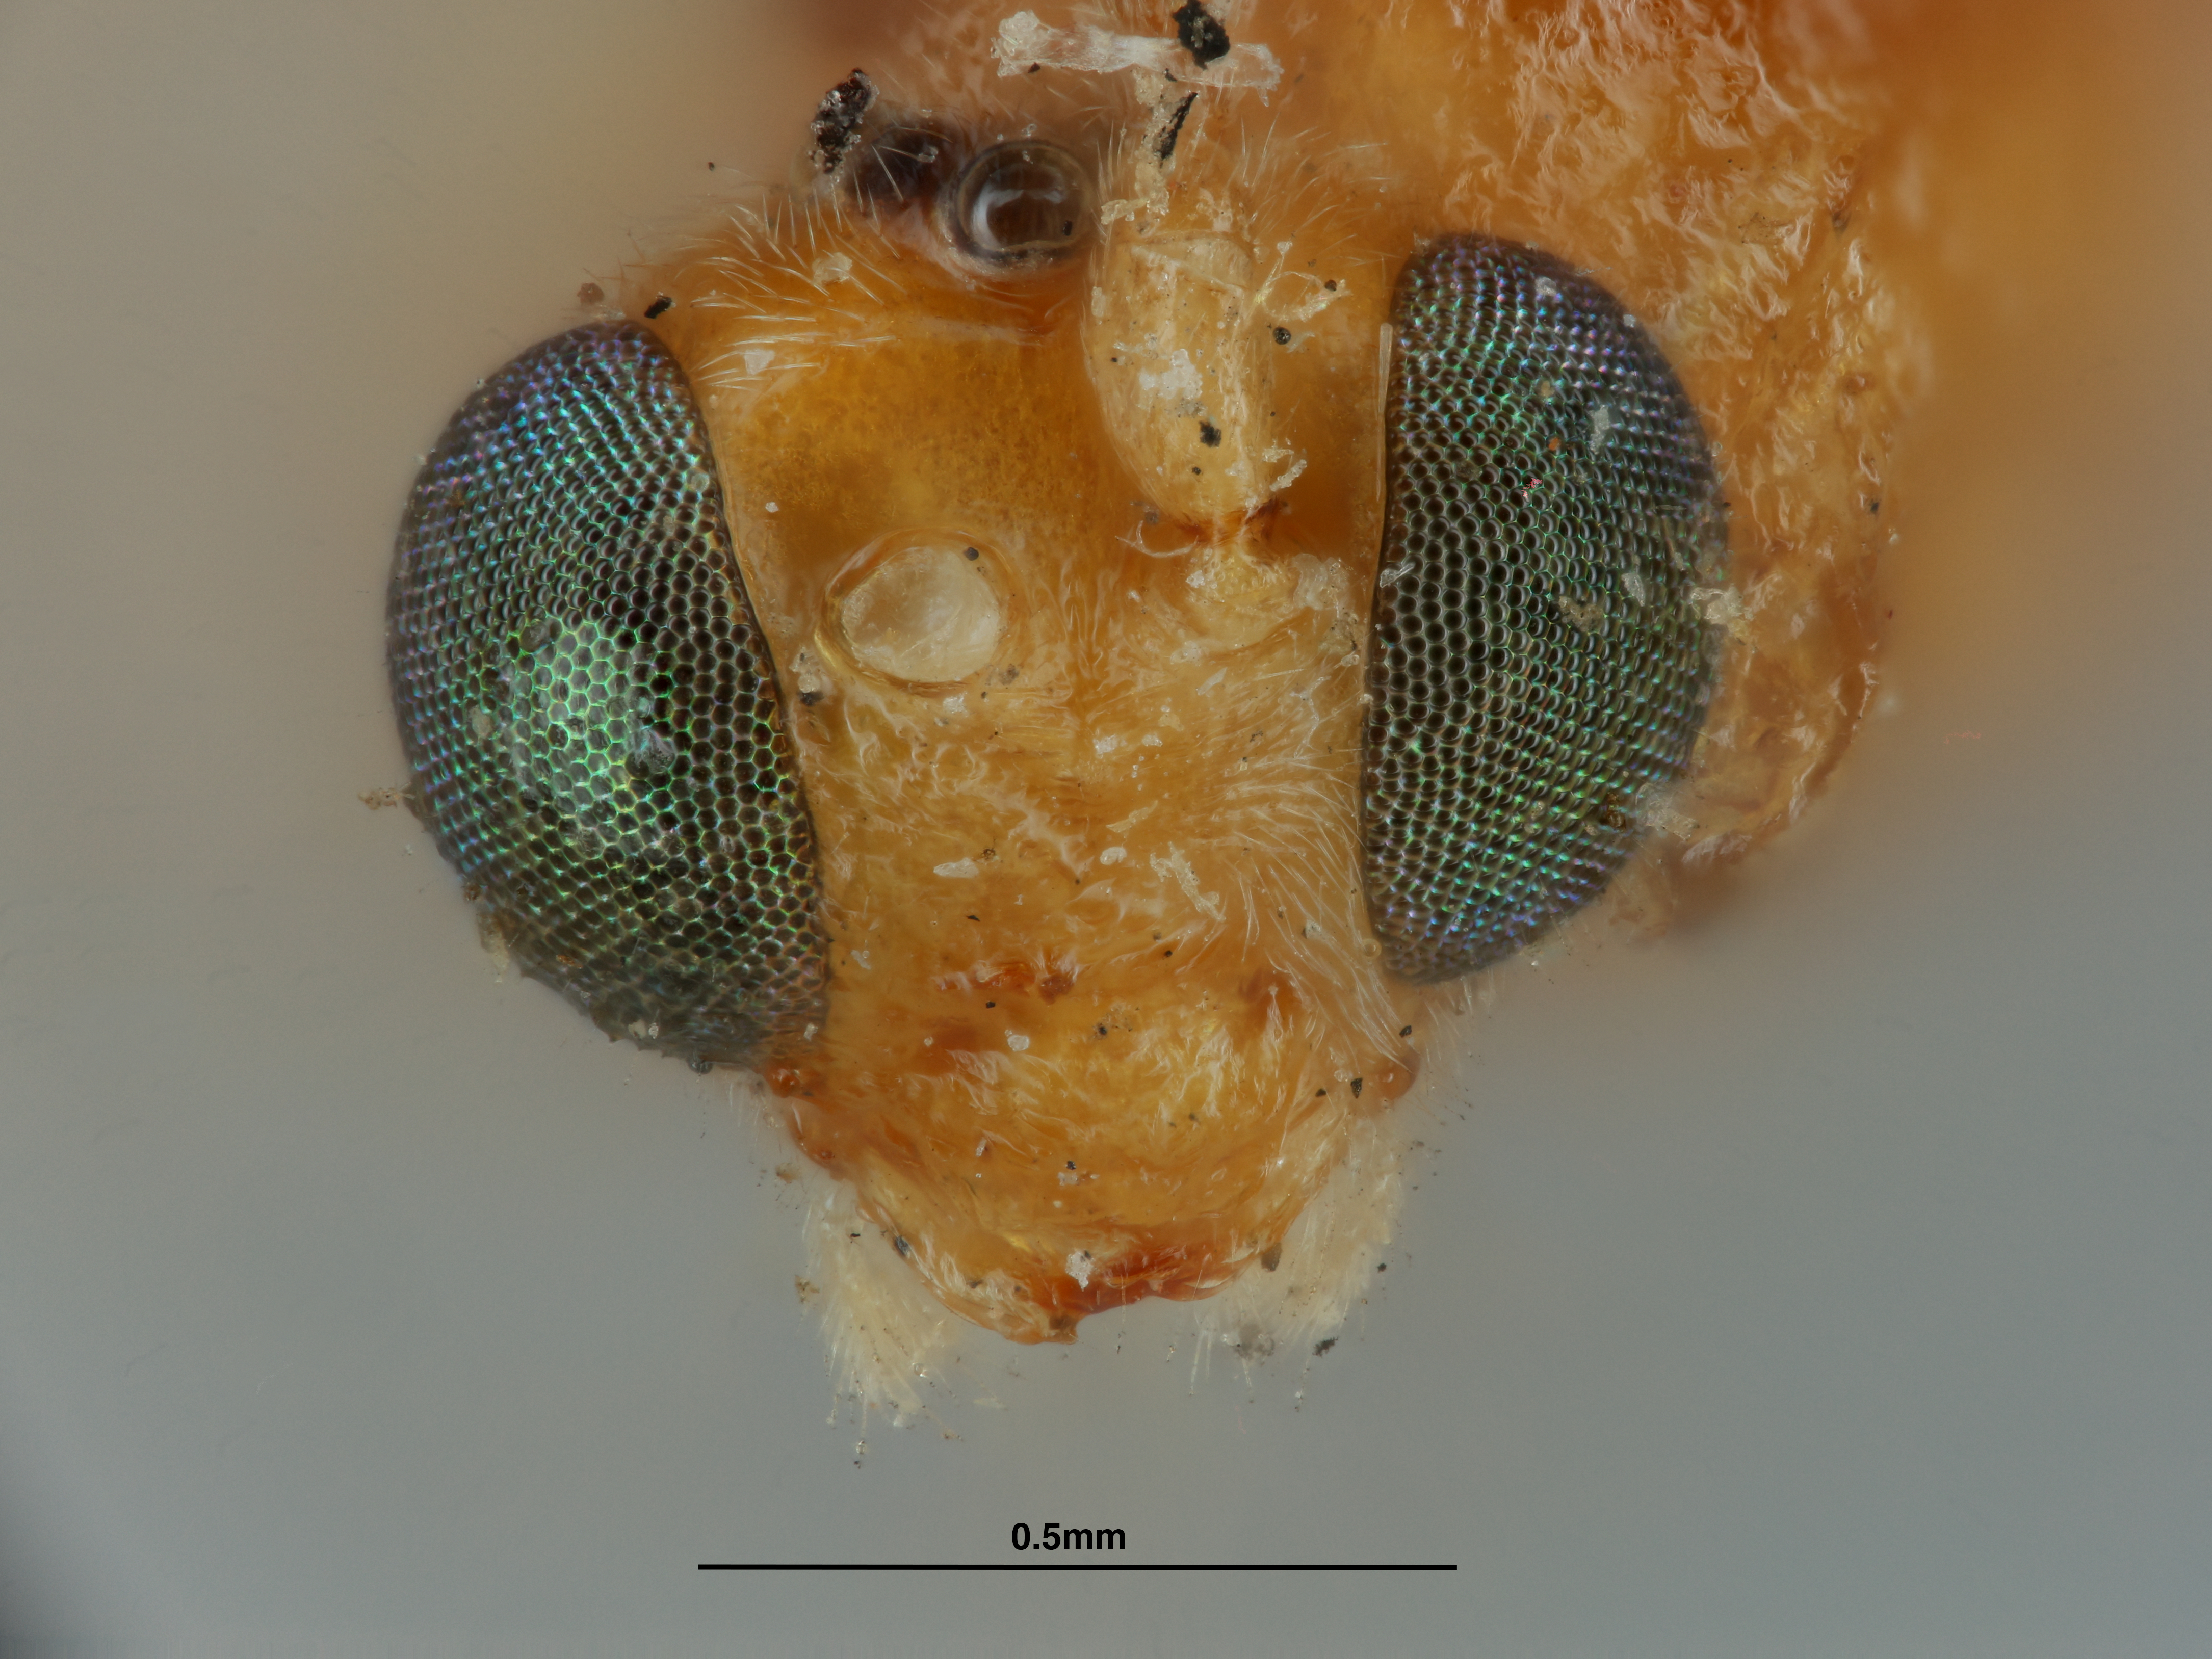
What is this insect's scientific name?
Meteorus floridanus
